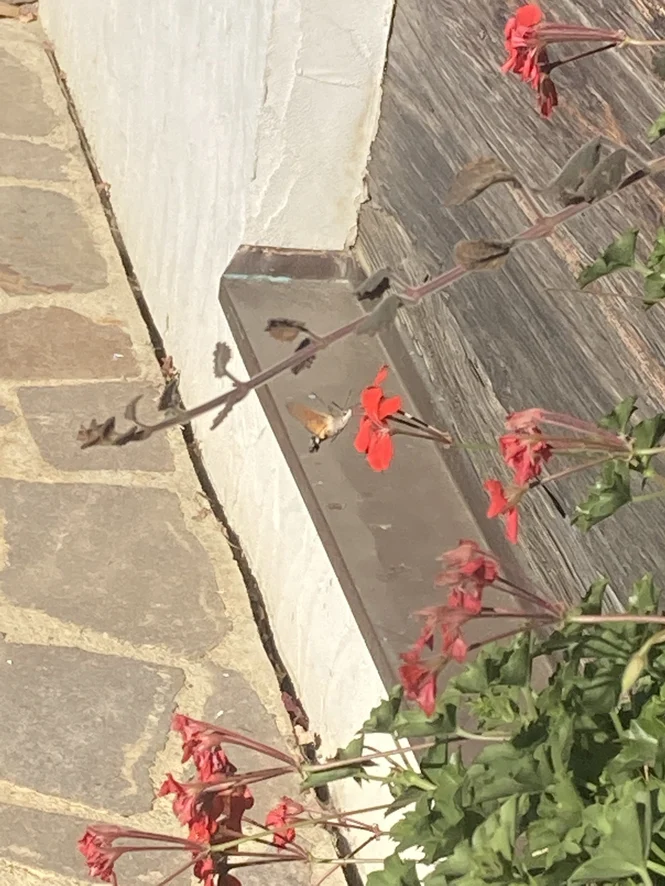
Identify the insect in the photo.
Macroglossum stellatarum
